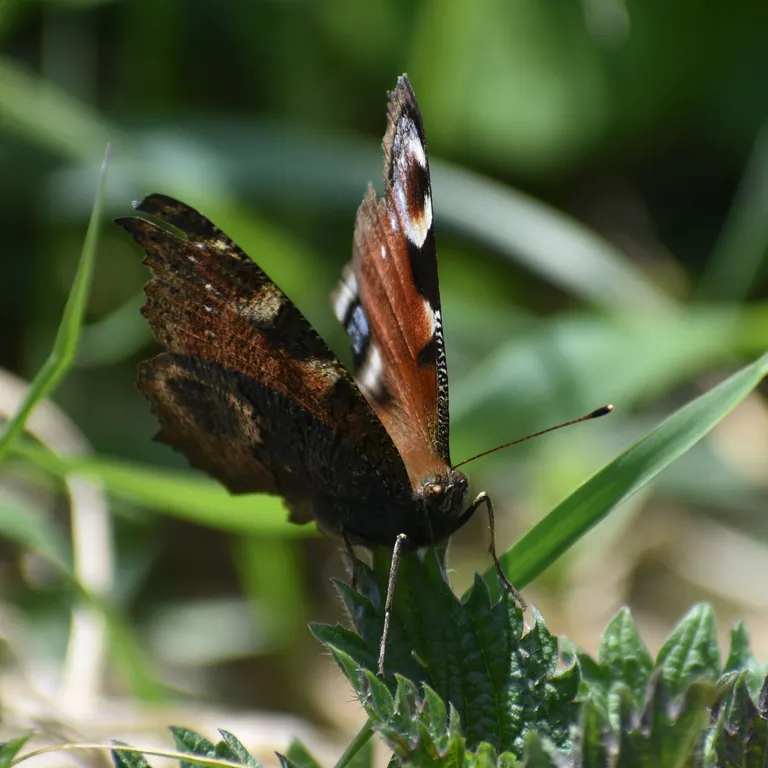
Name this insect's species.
Aglais io
